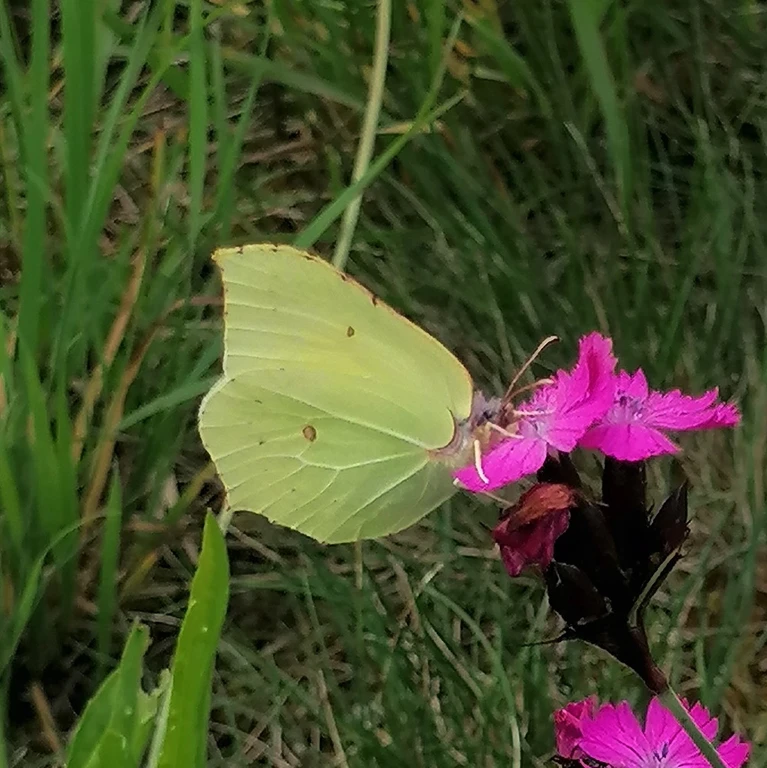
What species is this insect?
Gonepteryx rhamni
